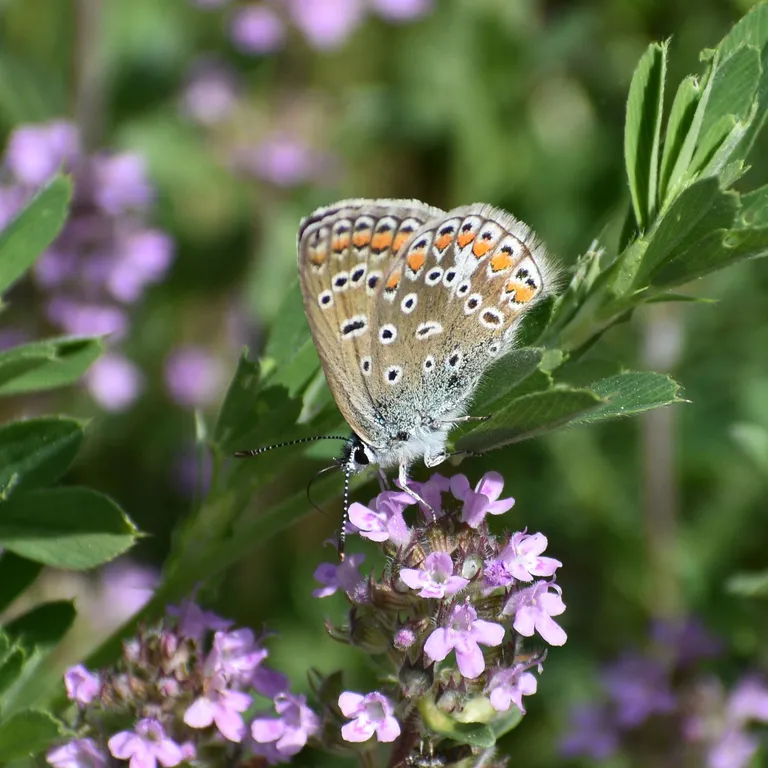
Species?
Polyommatus icarus
